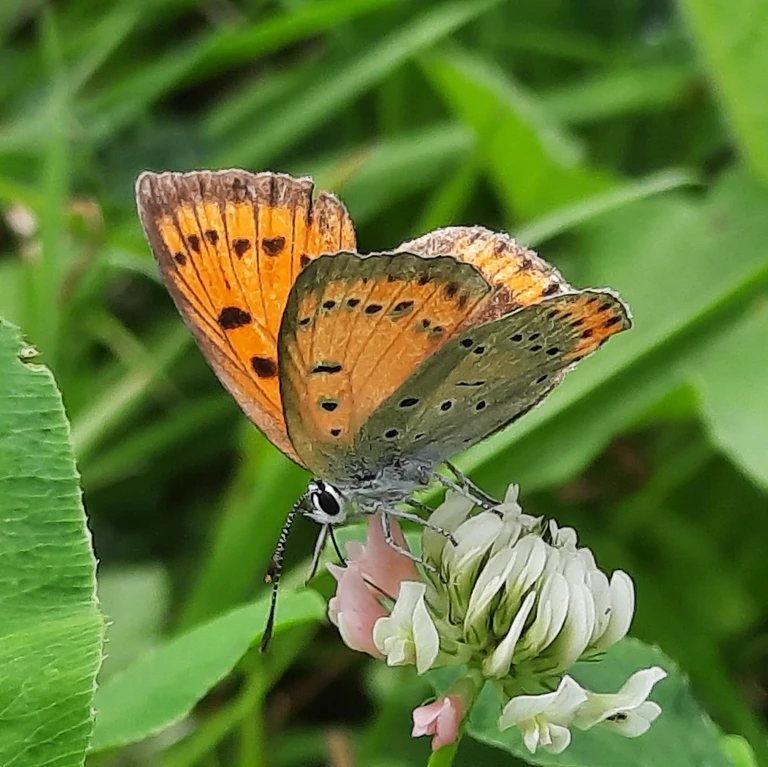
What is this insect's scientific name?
Lycaena dispar
